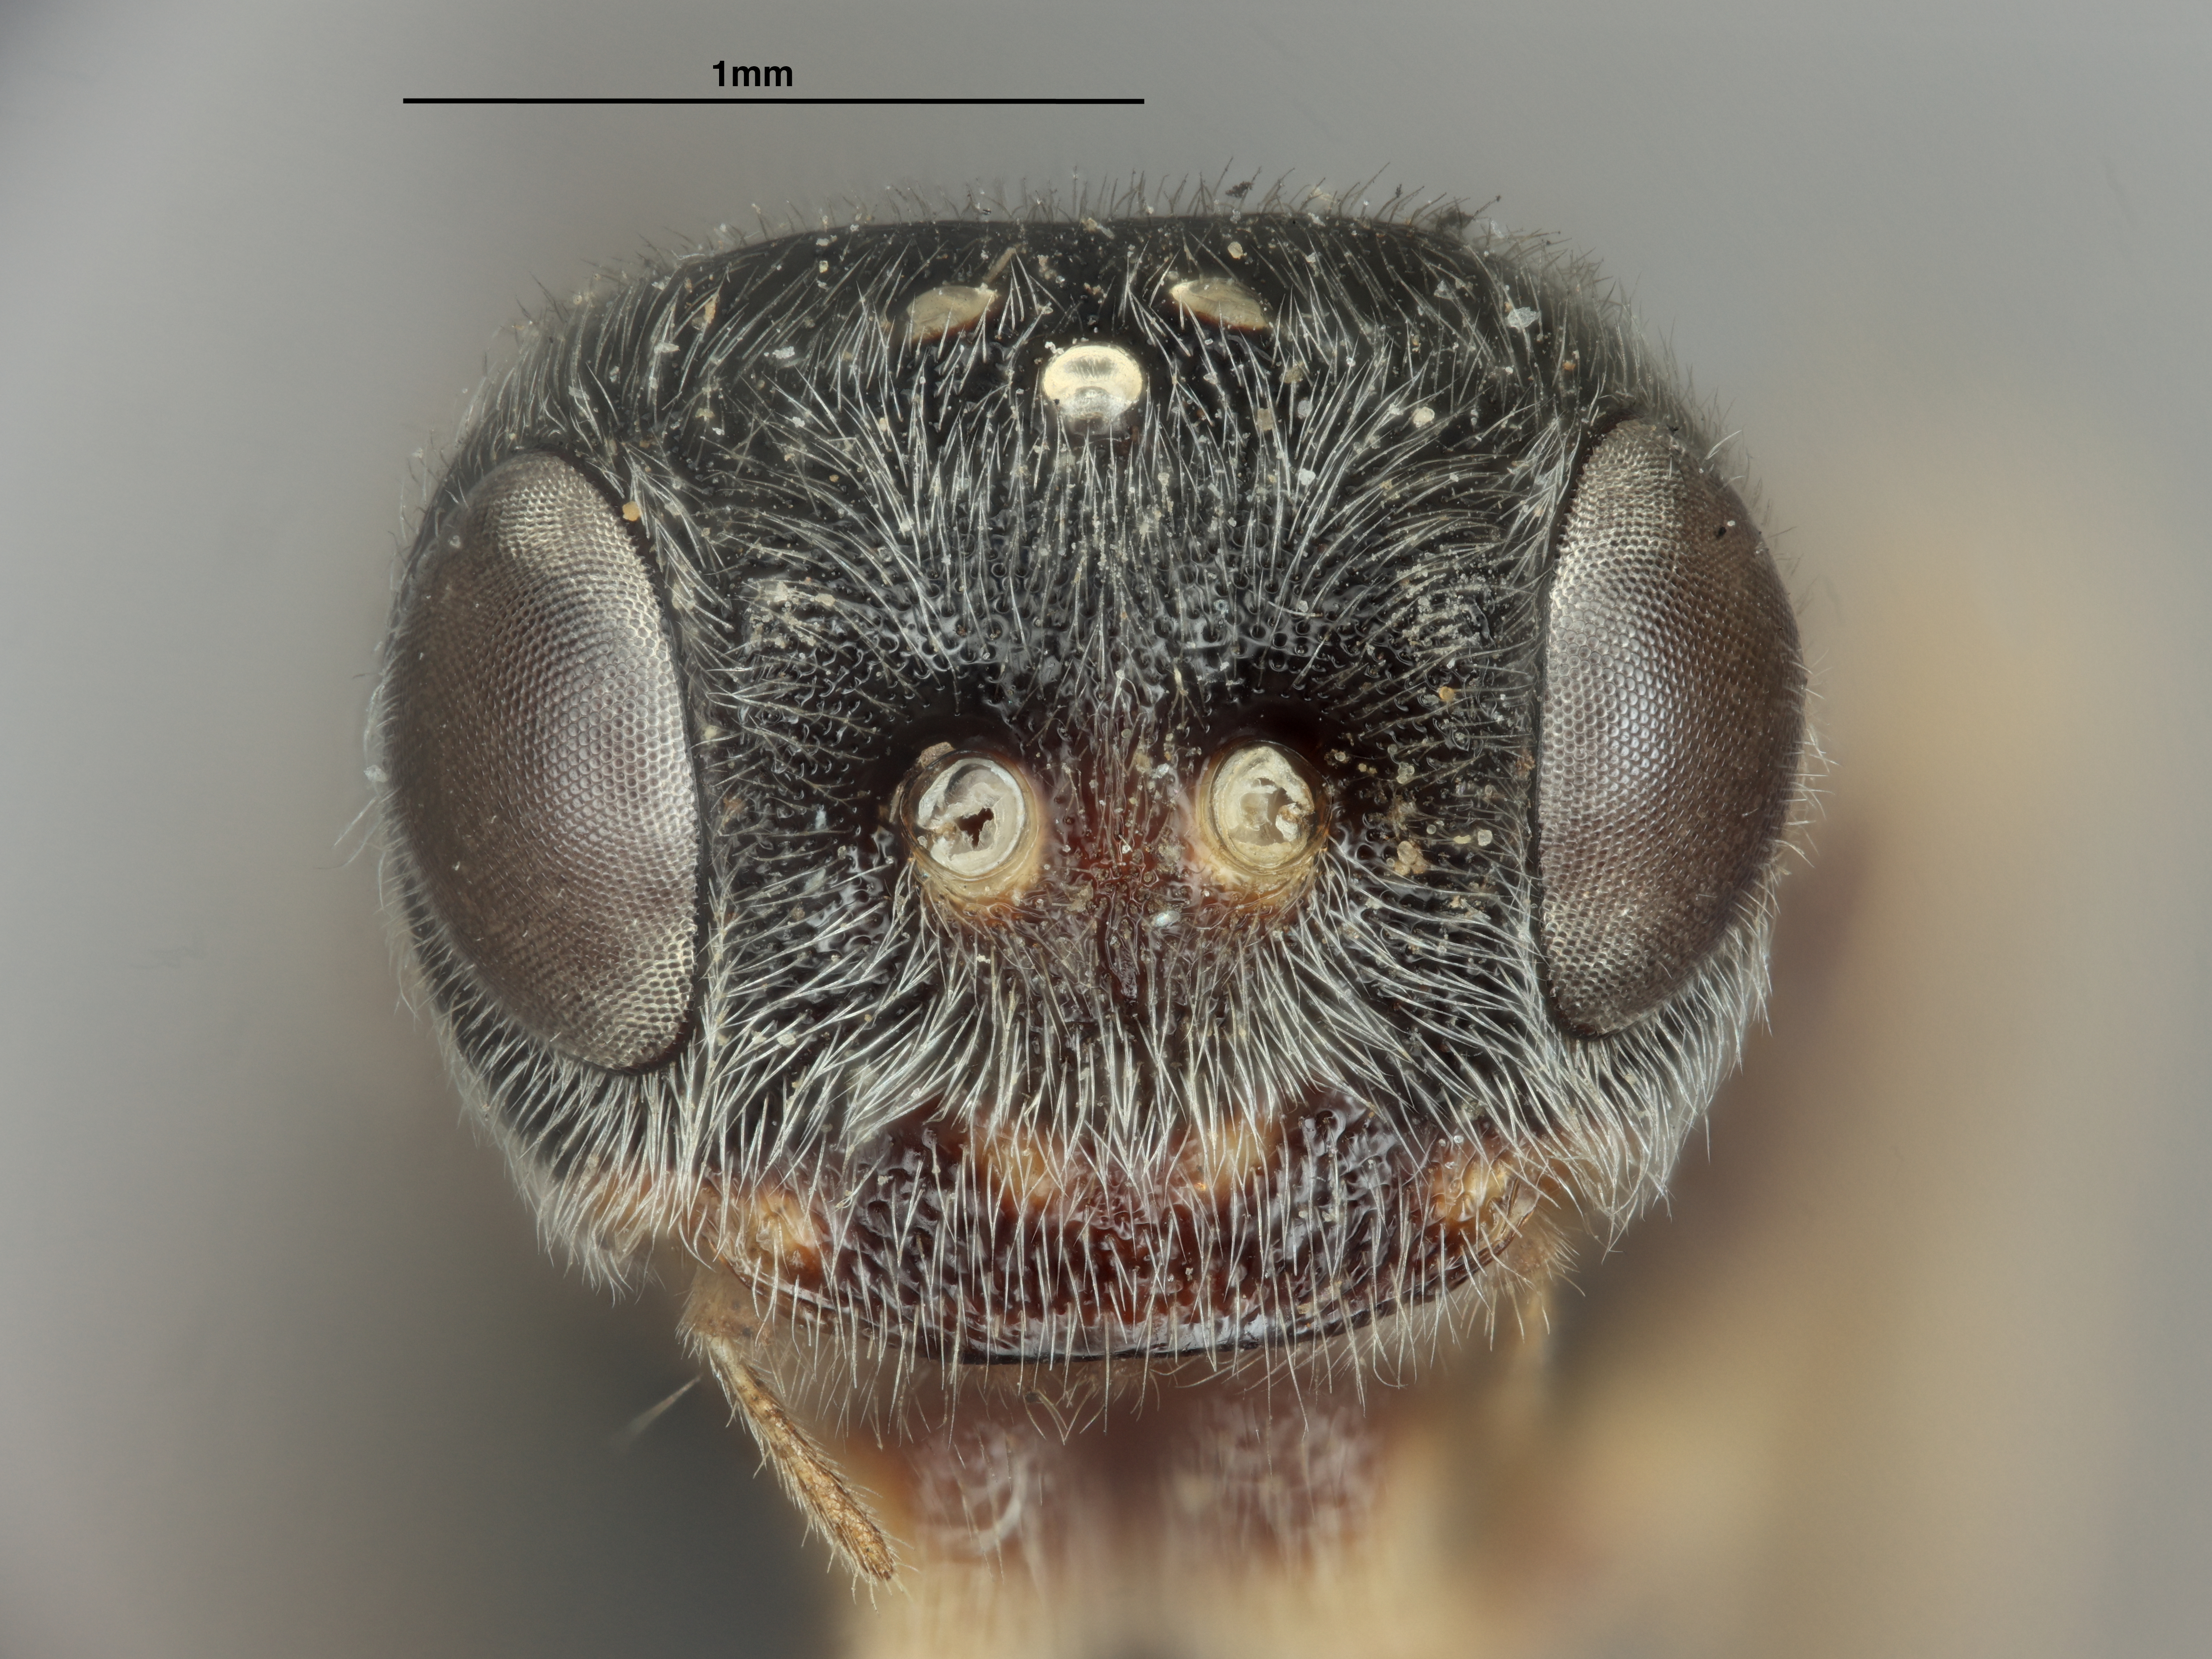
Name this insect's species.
Ropronia garmani
